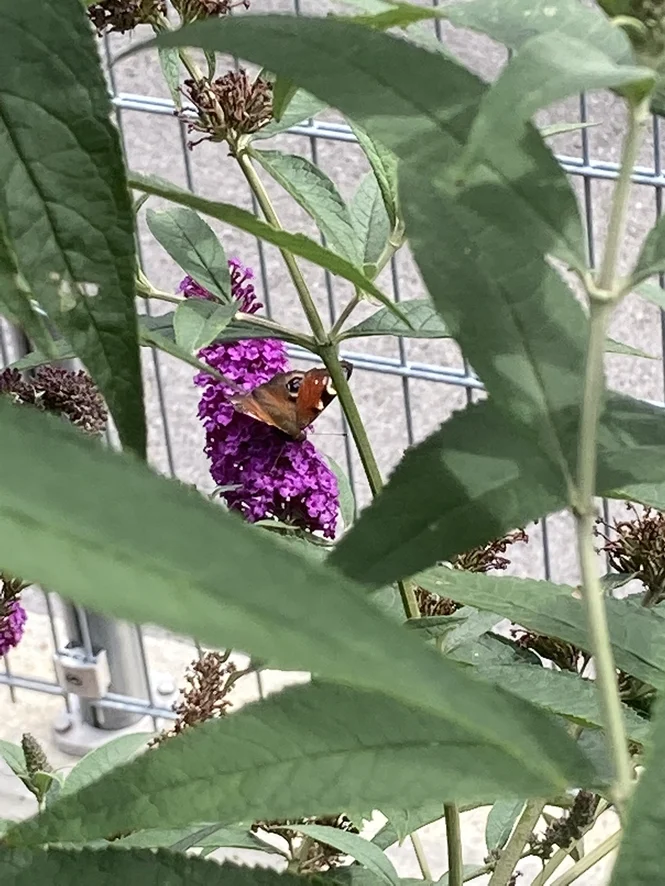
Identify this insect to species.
Aglais io
